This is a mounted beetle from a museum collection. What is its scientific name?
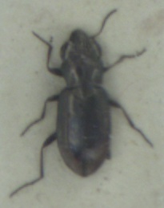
Notiophilus substriatus
